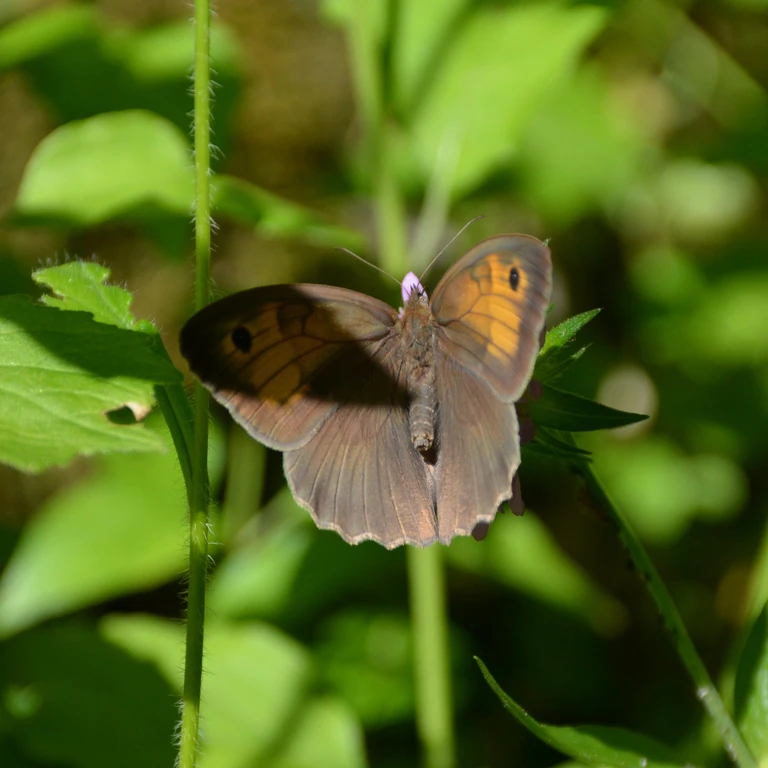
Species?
Maniola jurtina
